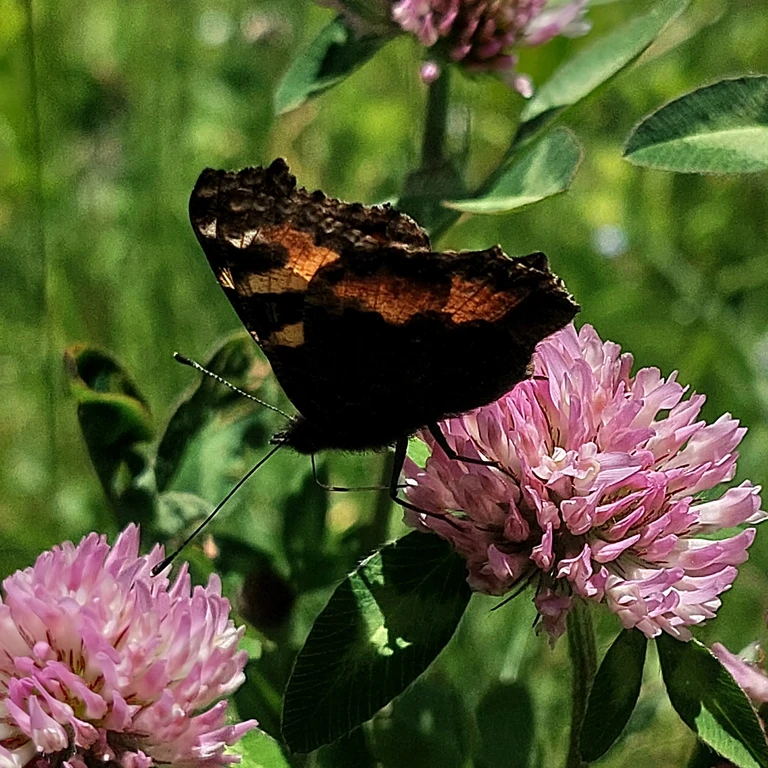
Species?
Aglais urticae
